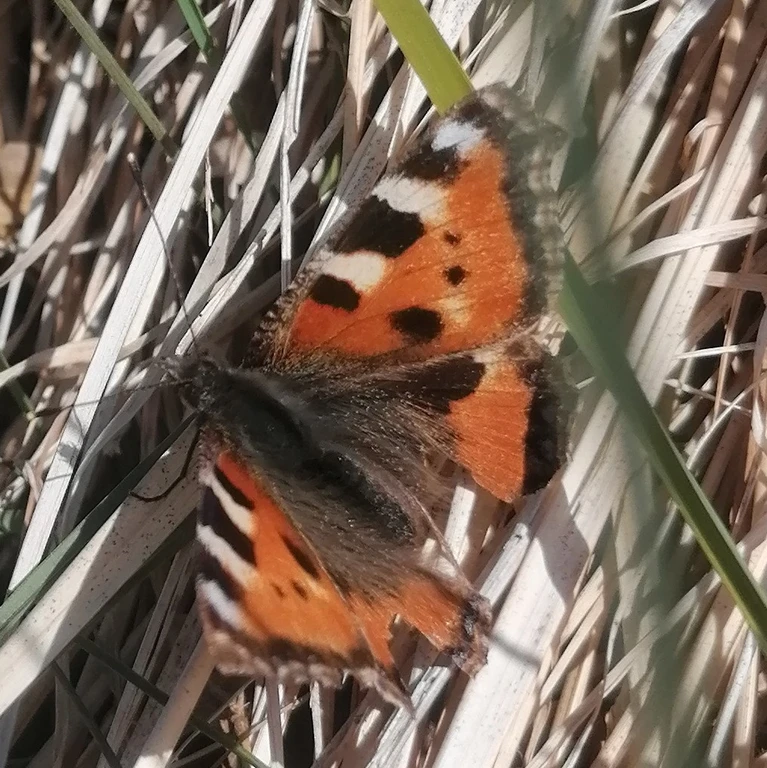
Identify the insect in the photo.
Aglais urticae
